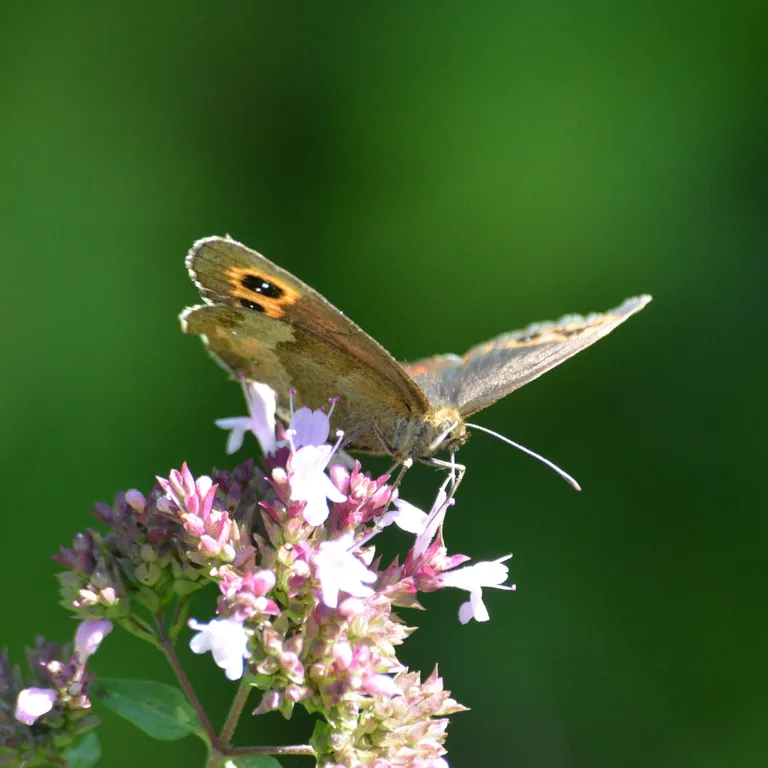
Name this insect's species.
Erebia aethiops
